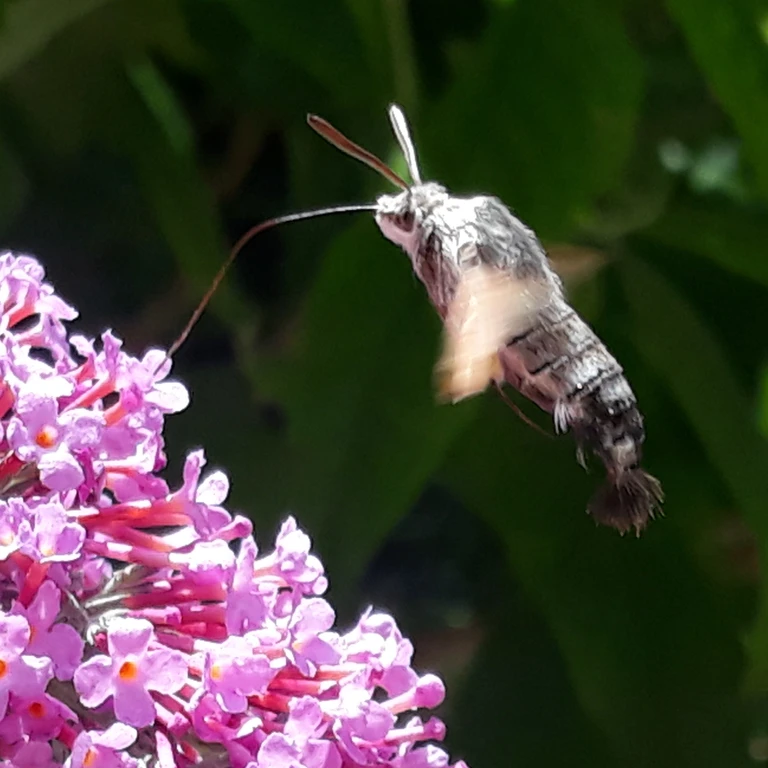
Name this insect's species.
Macroglossum stellatarum
